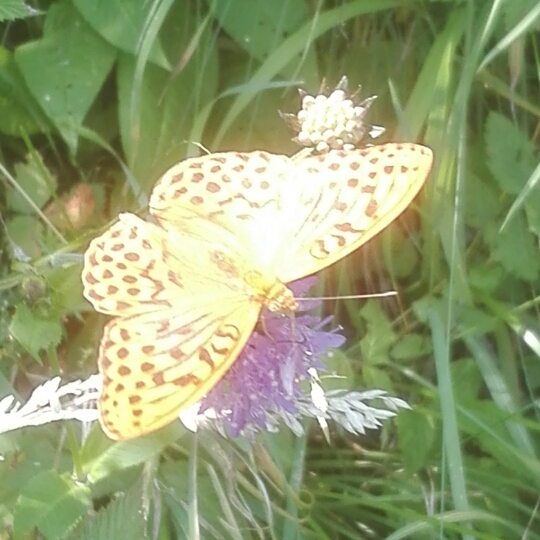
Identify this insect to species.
Argynnis paphia
